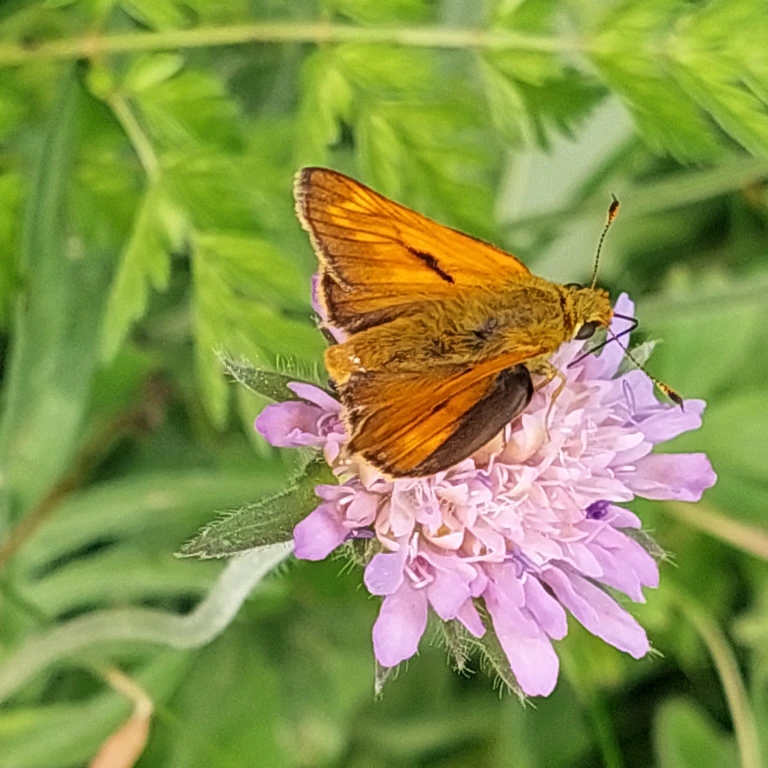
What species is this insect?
Ochlodes sylvanus (also Ochlodes venata)
